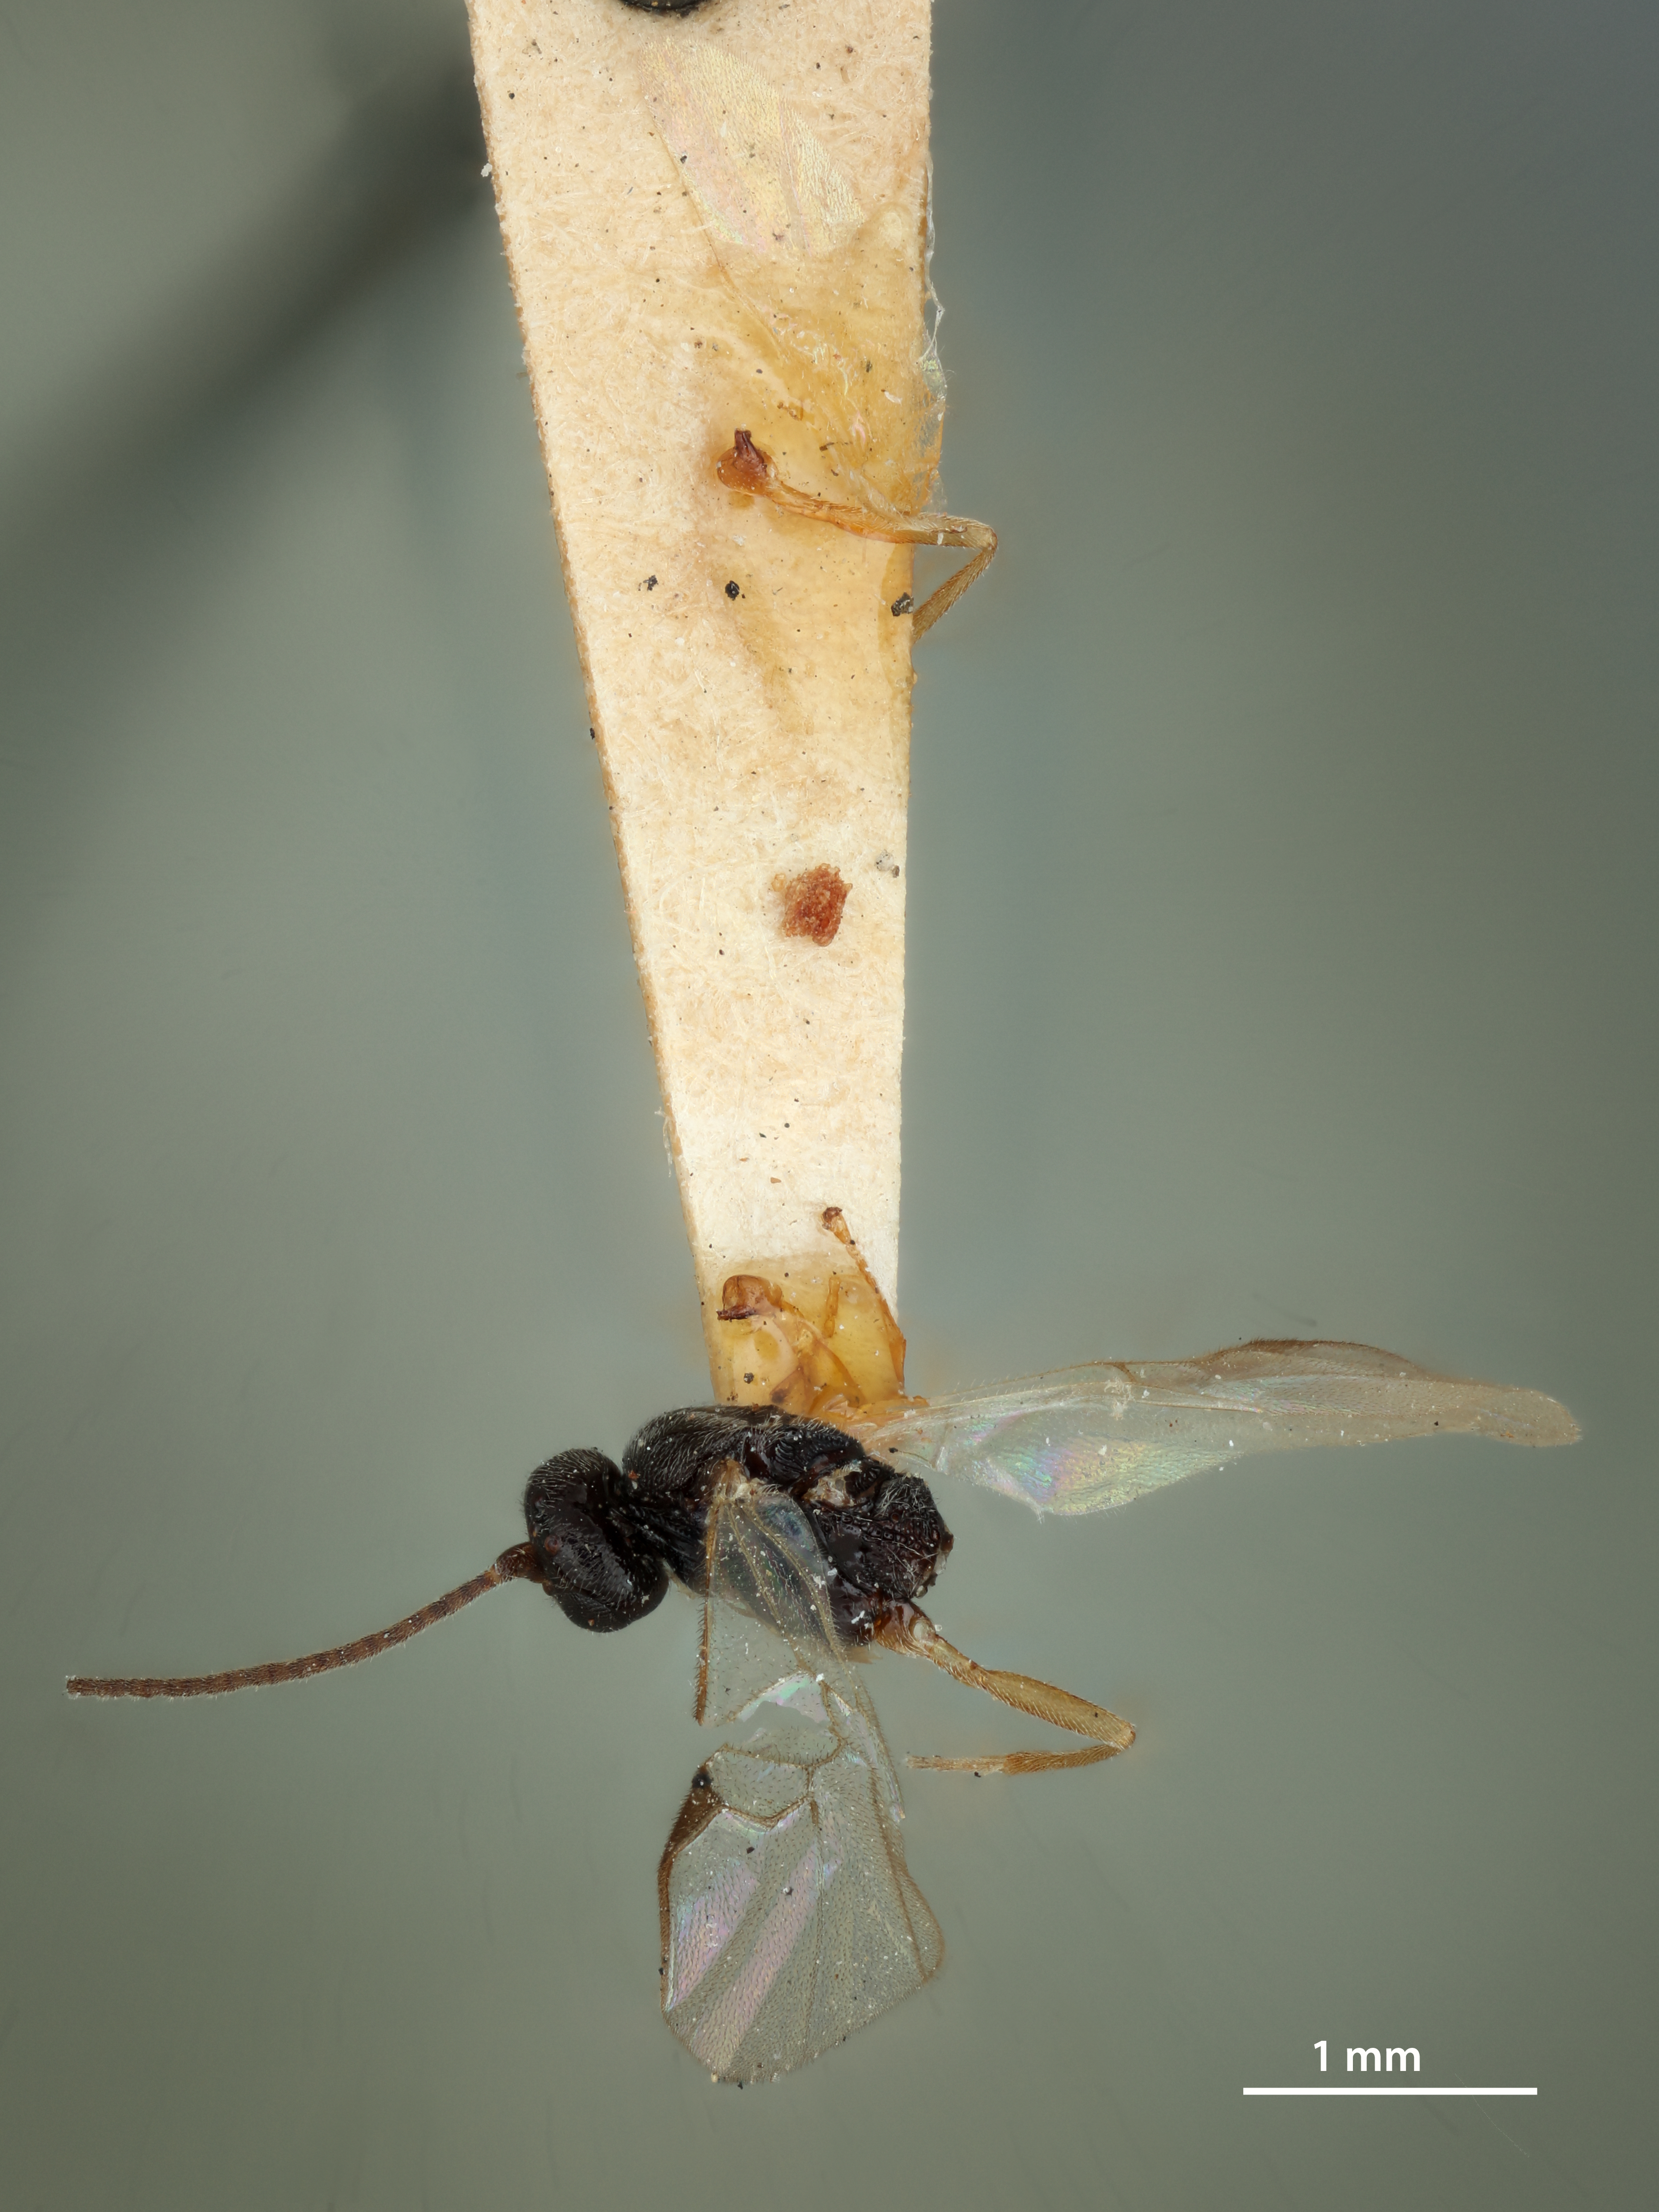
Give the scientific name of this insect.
Apanteles orgyiae
